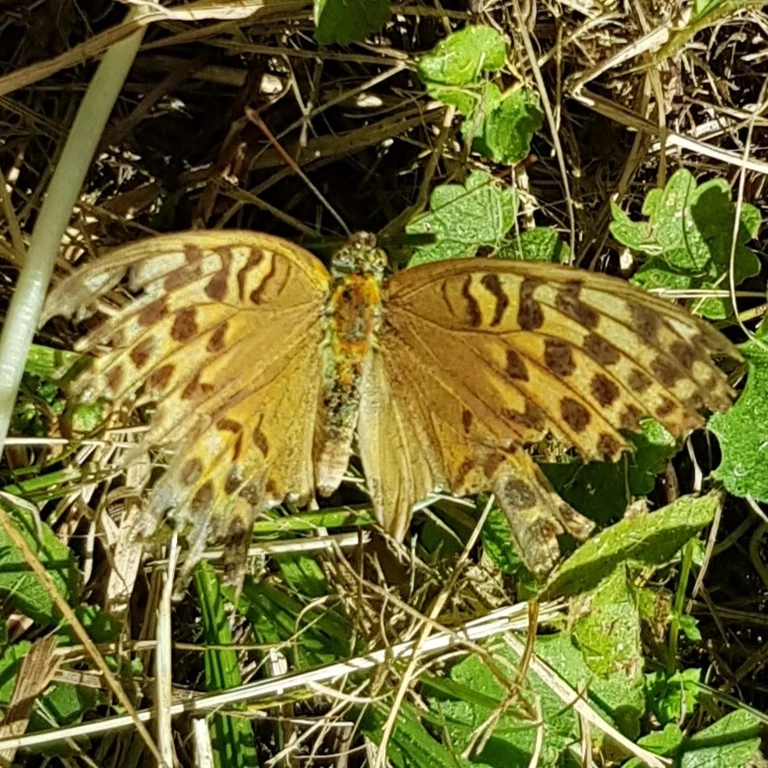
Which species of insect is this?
Argynnis paphia
